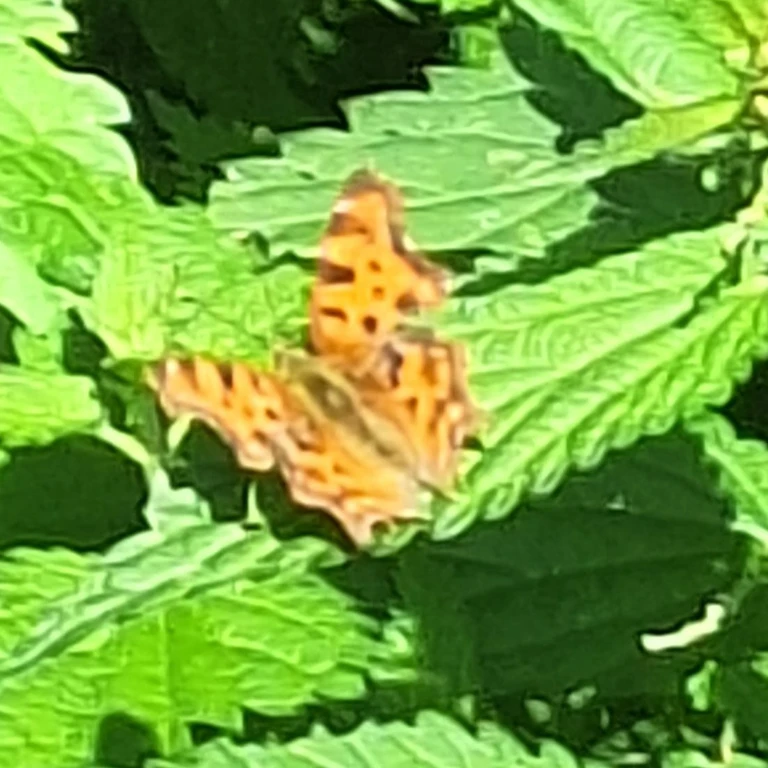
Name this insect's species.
Polygonia c-album
